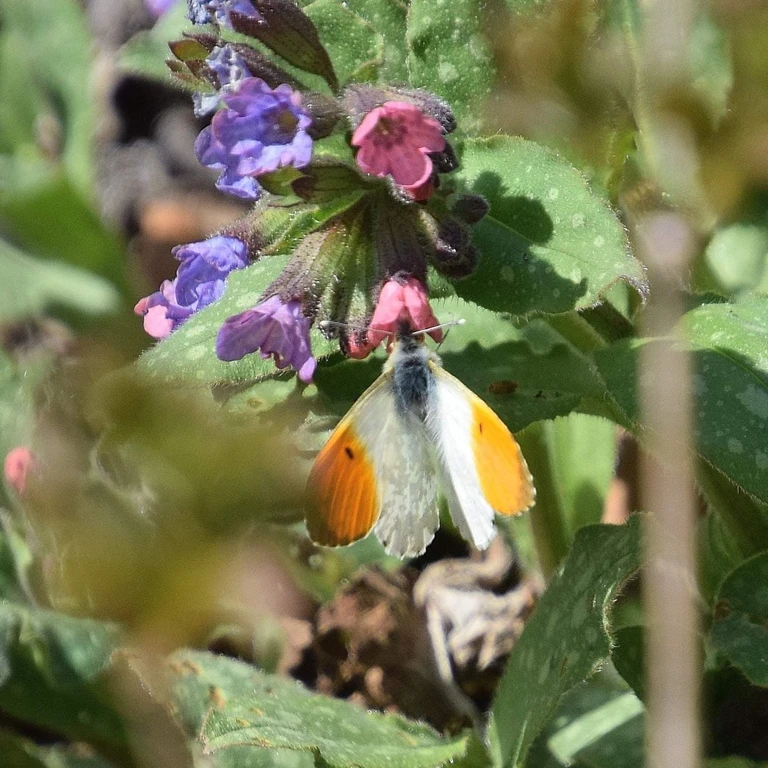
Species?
Anthocharis cardamines
